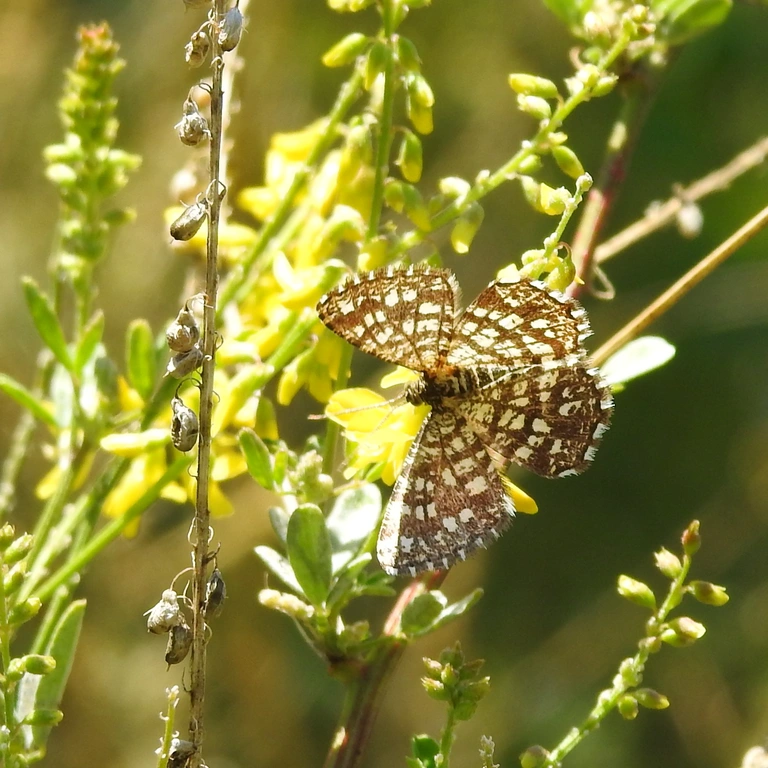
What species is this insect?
Chiasmia clathrata
